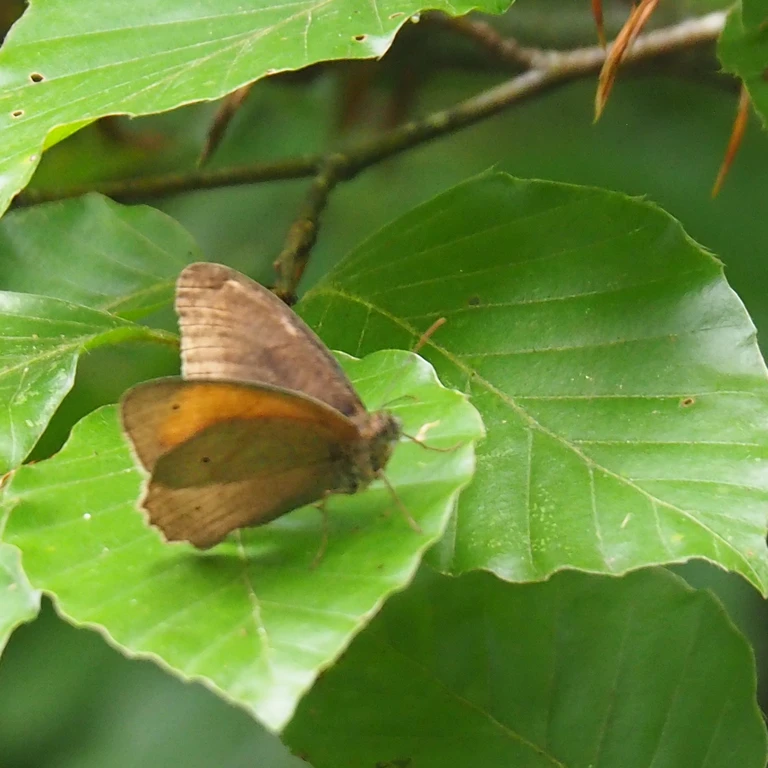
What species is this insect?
Maniola jurtina
